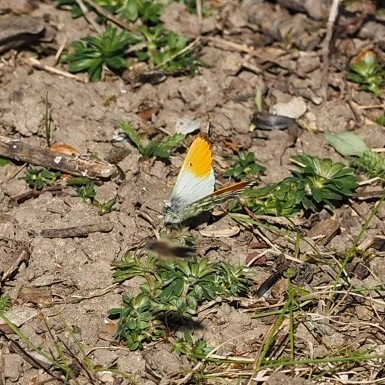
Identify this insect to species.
Anthocharis cardamines
